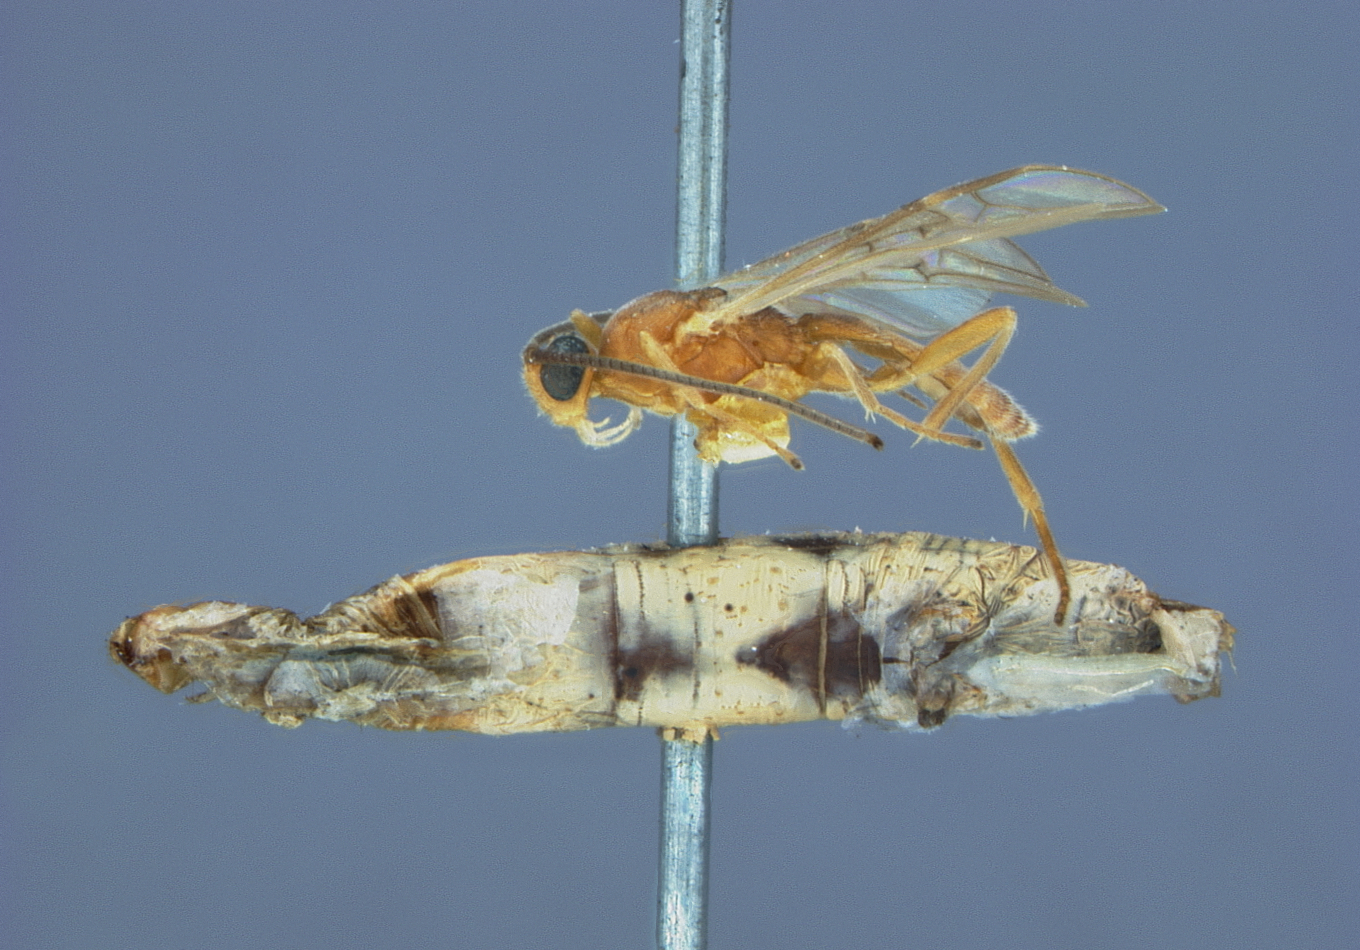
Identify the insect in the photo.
Rhogas simillimus
